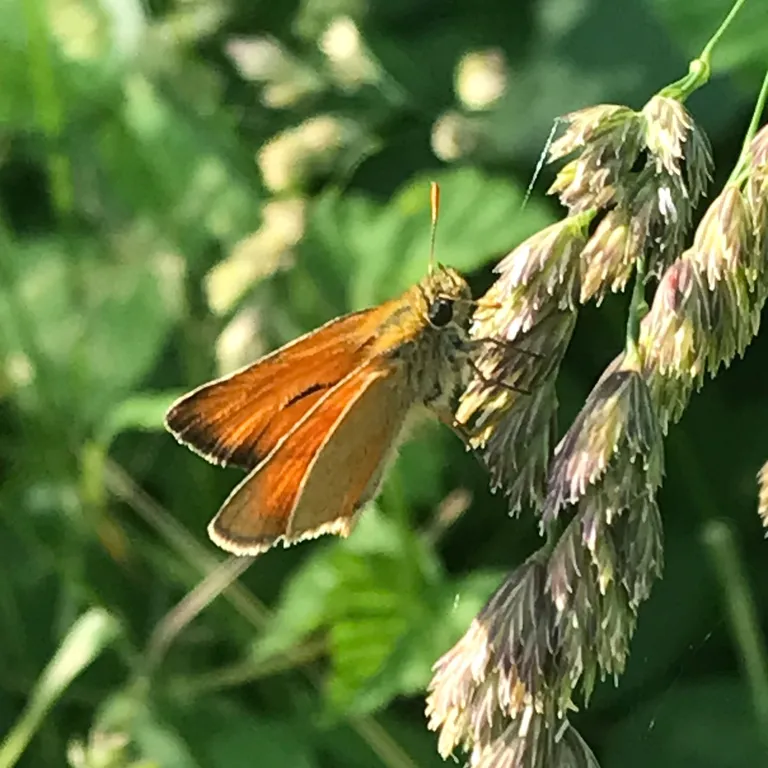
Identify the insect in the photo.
Thymelicus sylvestris
